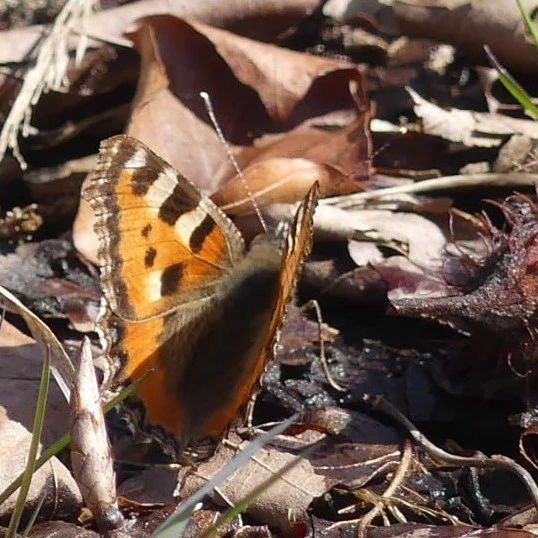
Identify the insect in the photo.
Aglais urticae
